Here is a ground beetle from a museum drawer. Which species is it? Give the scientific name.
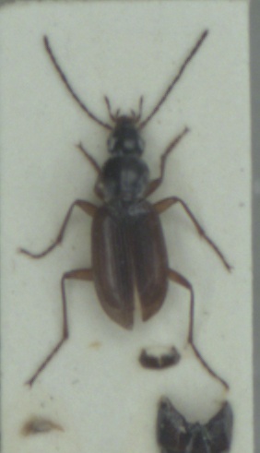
Agonum thoreyi
